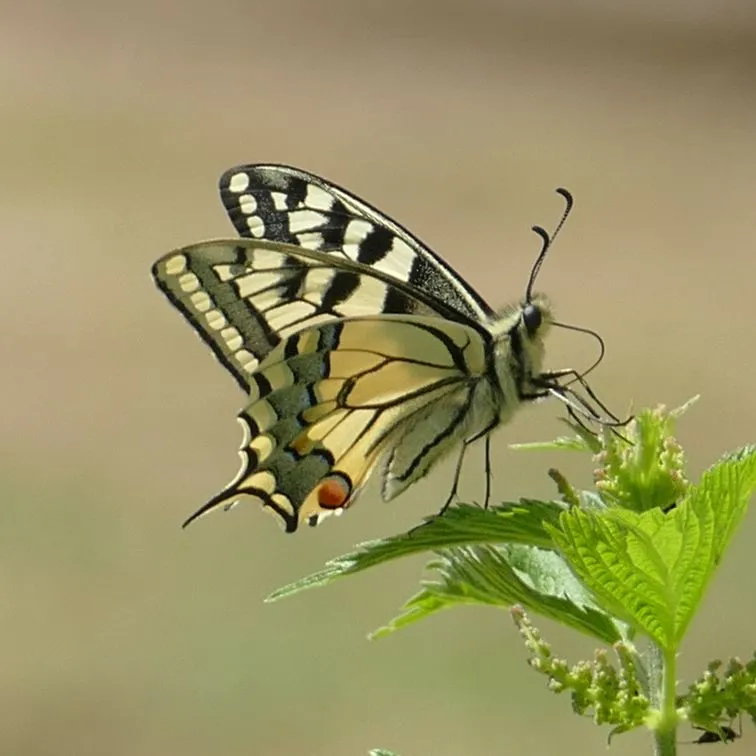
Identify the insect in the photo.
Papilio machaon
